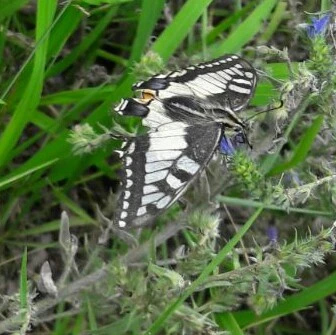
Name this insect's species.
Papilio machaon
